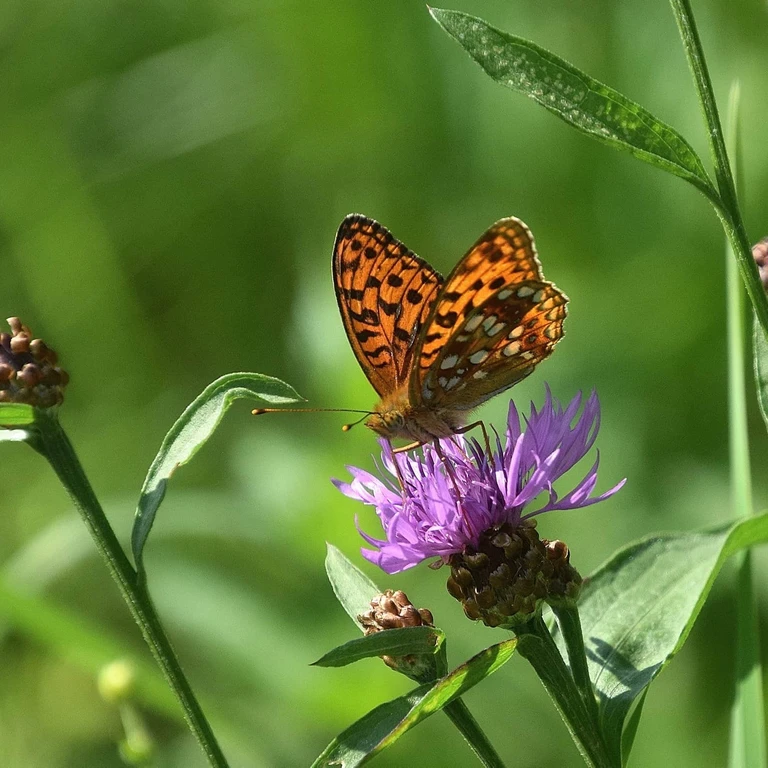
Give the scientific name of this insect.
Fabriciana adippe
